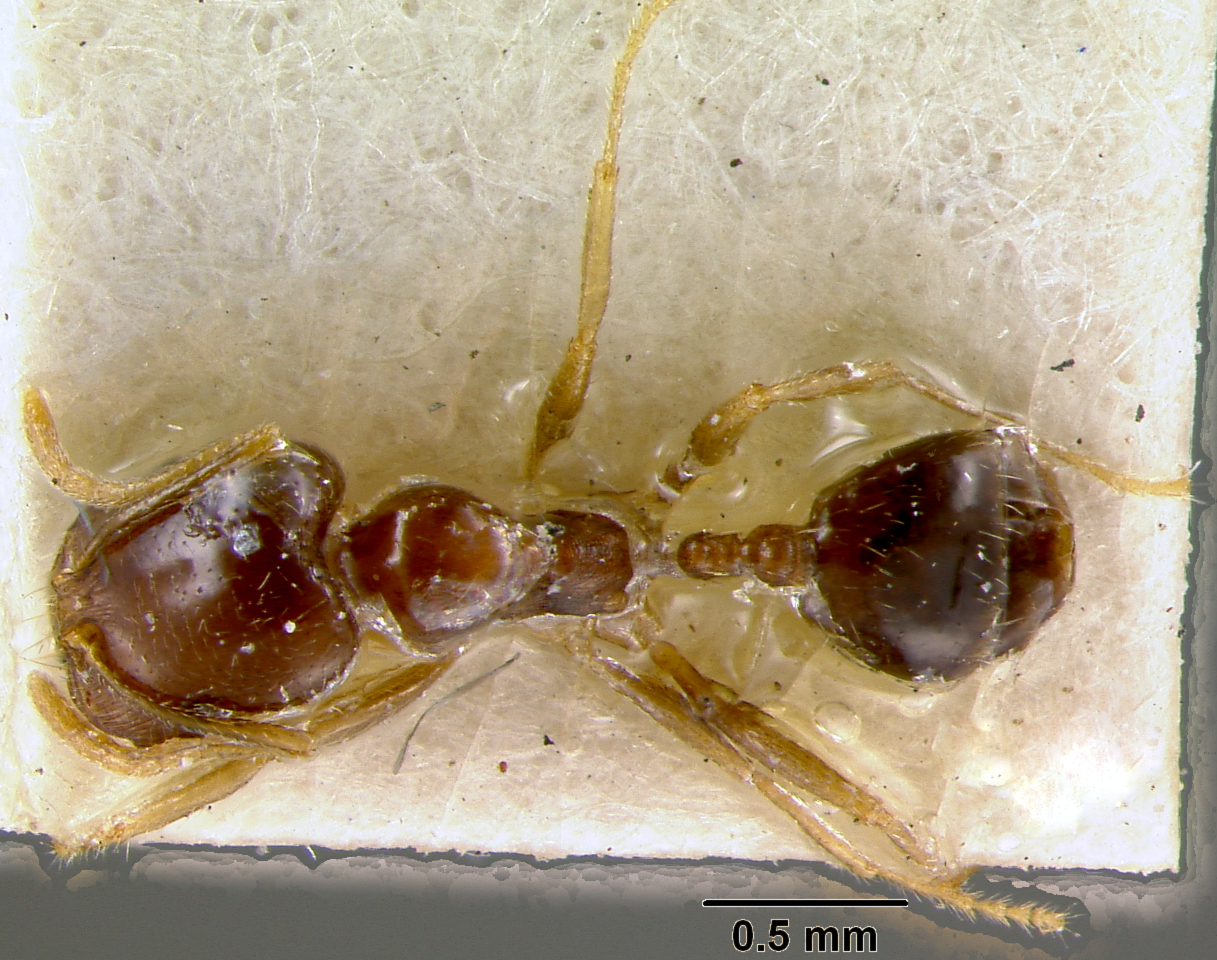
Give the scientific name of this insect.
Monomorium dentigerum
